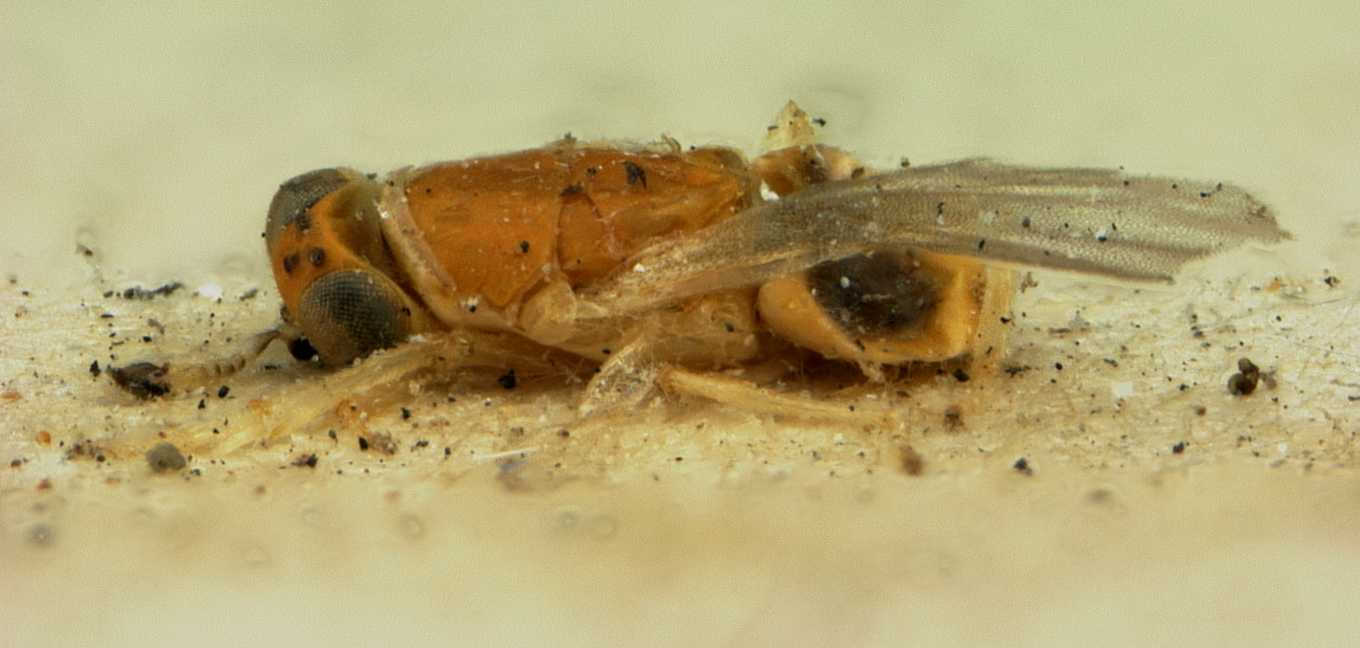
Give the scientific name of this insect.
Aphycus albopleuralis
